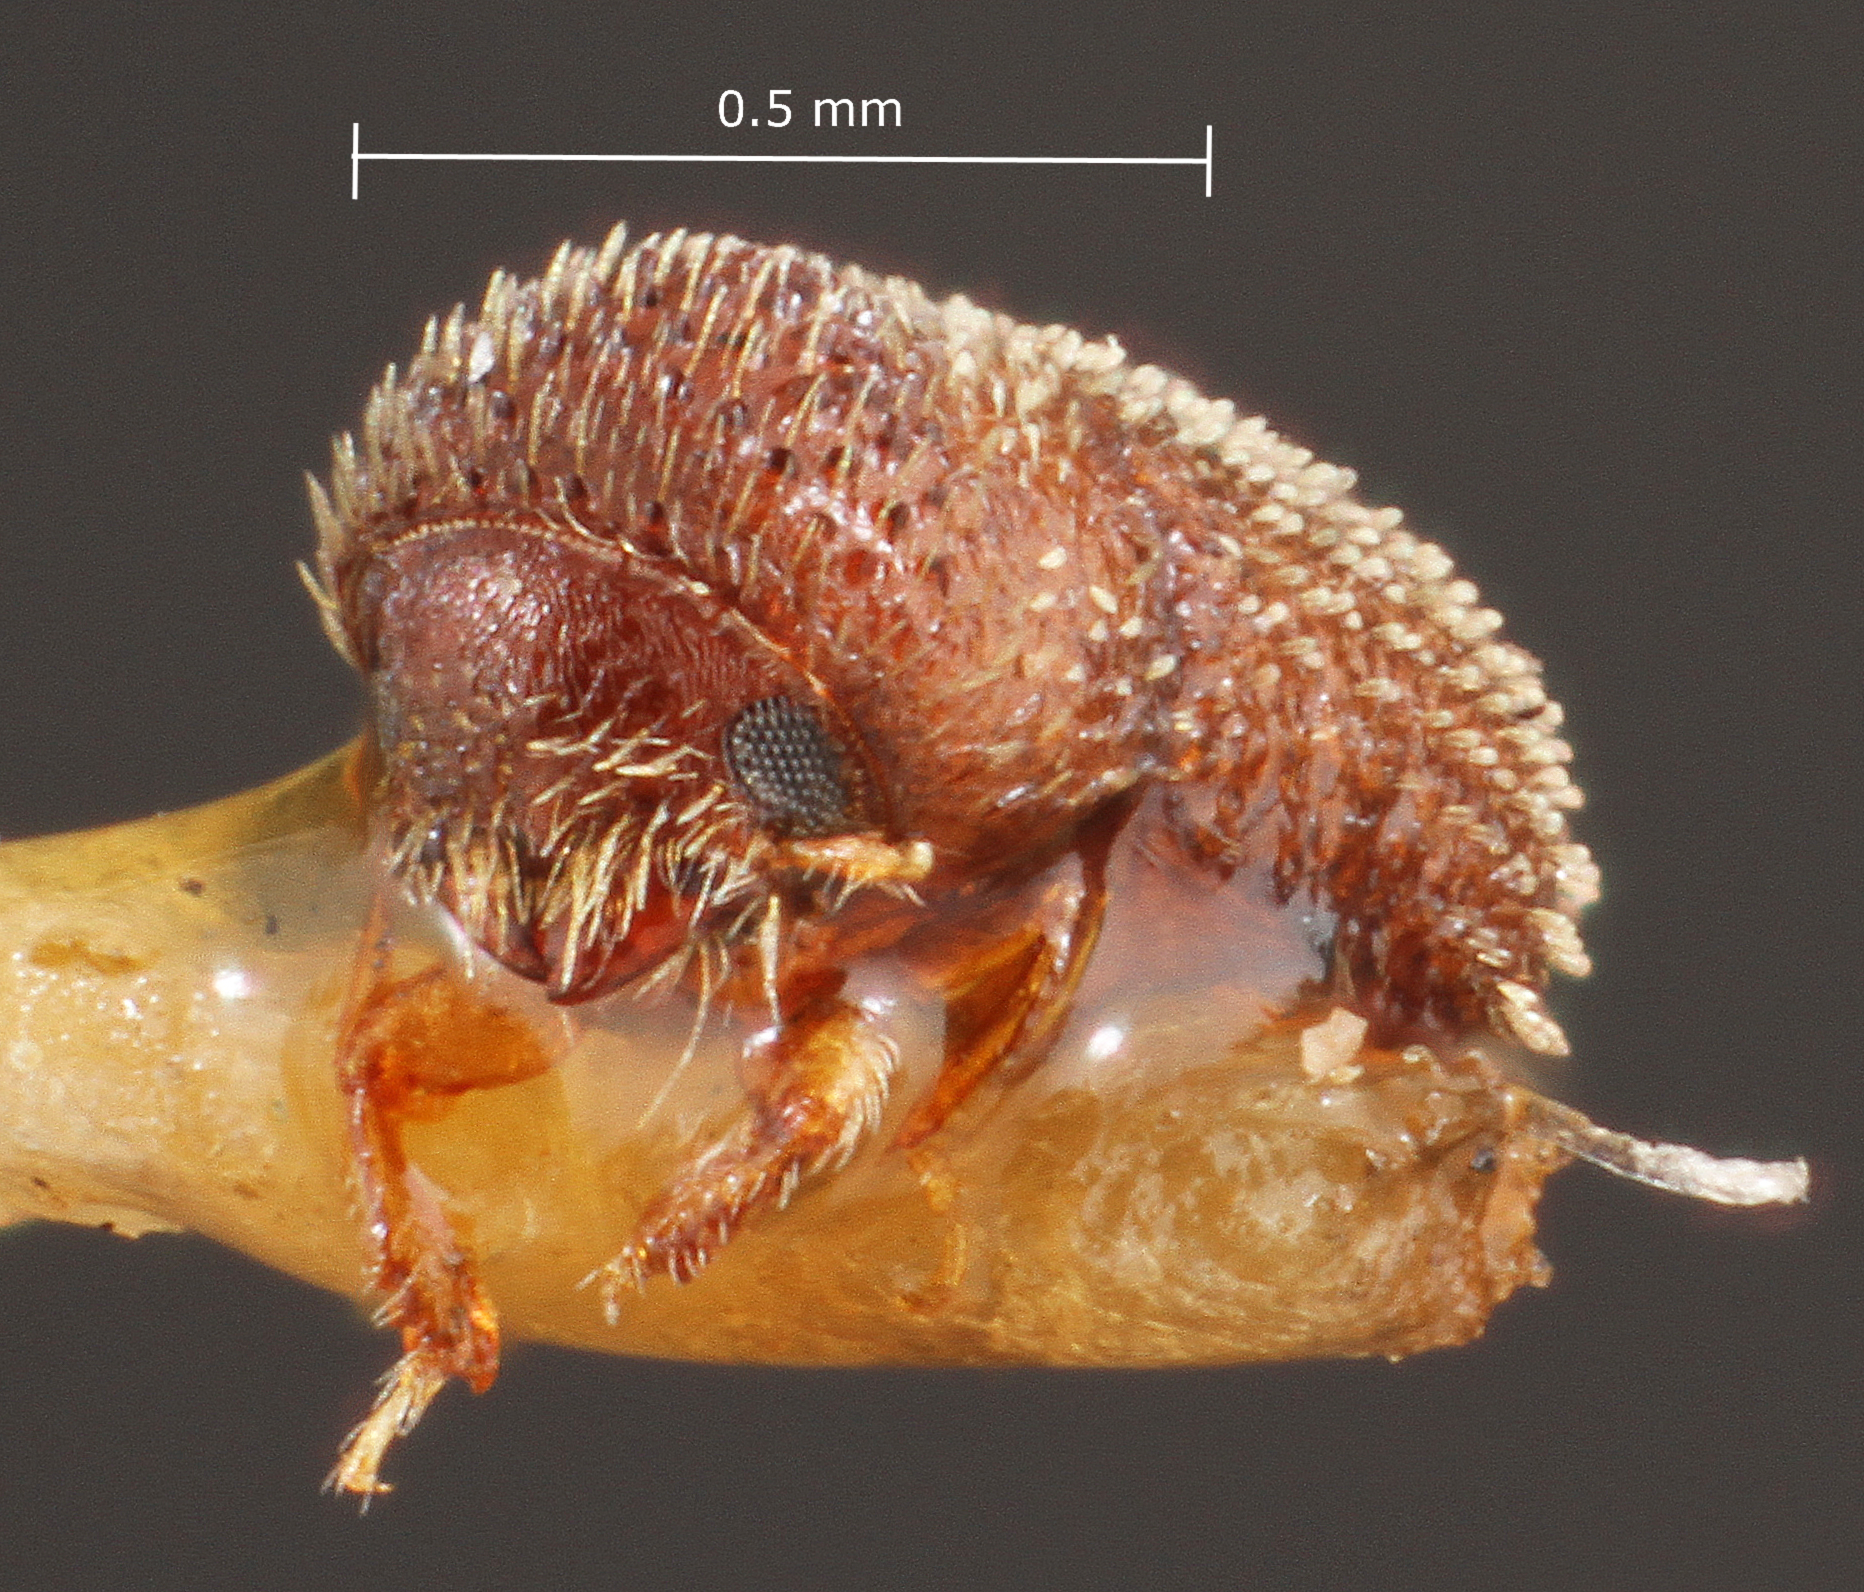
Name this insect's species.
Stephanoderes parallelus
